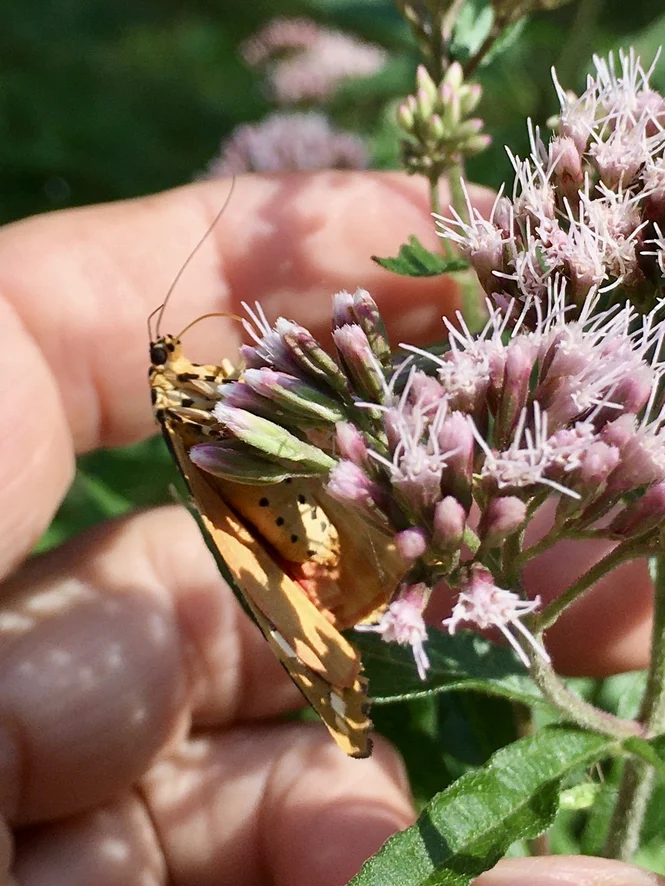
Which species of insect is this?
Euplagia quadripunctaria
